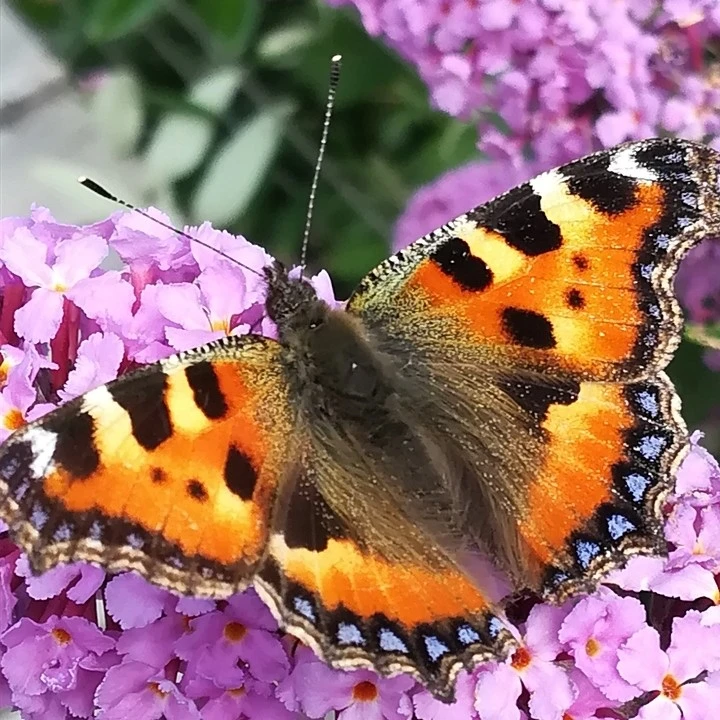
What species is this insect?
Aglais urticae
